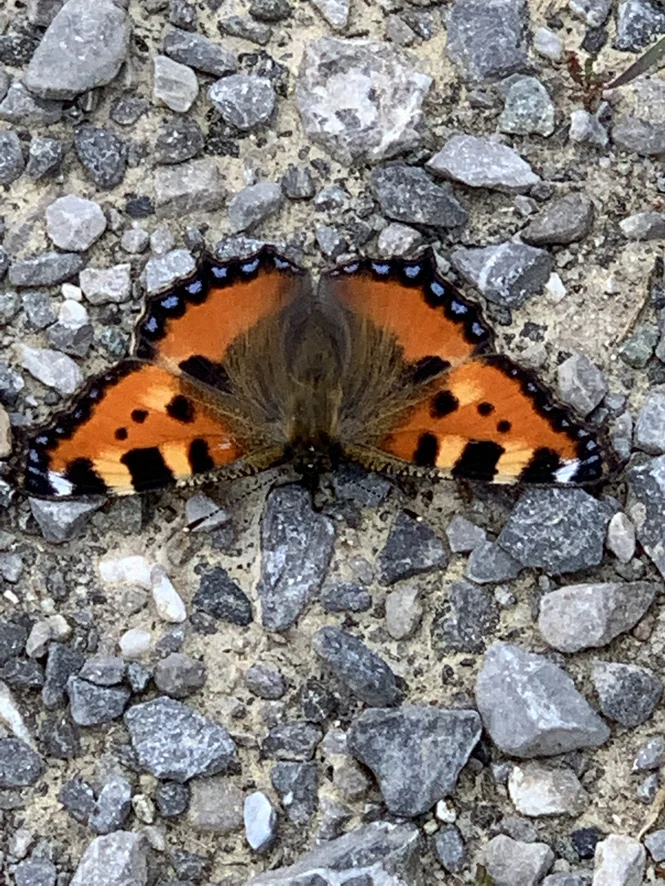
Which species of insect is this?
Aglais urticae
